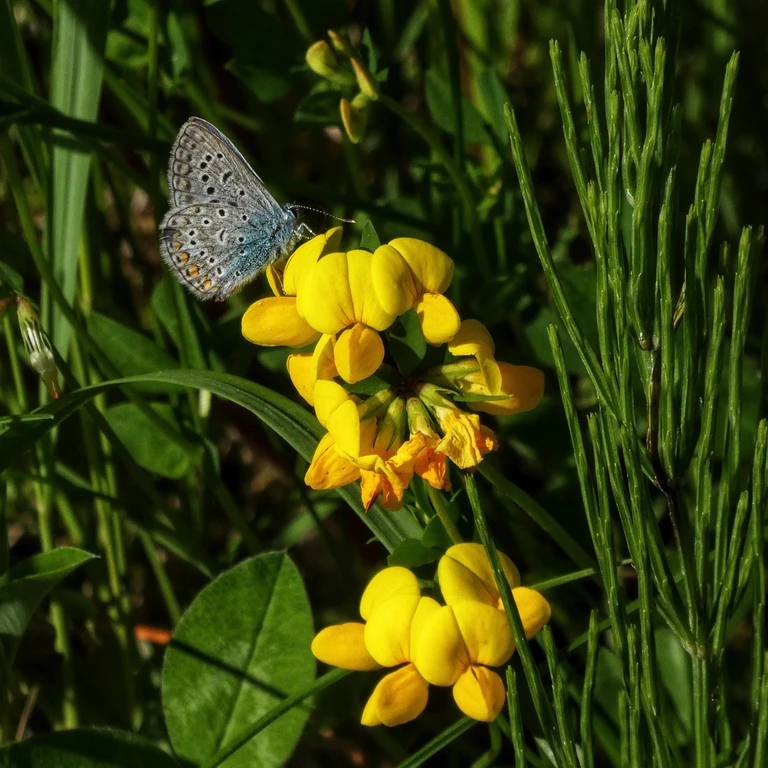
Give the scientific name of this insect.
Polyommatus icarus
